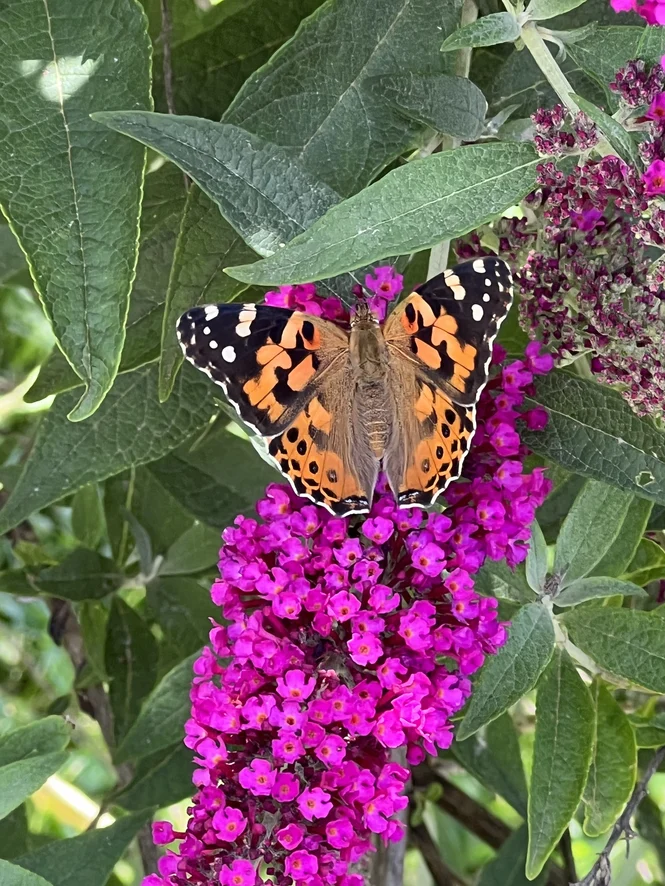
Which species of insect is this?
Vanessa cardui
